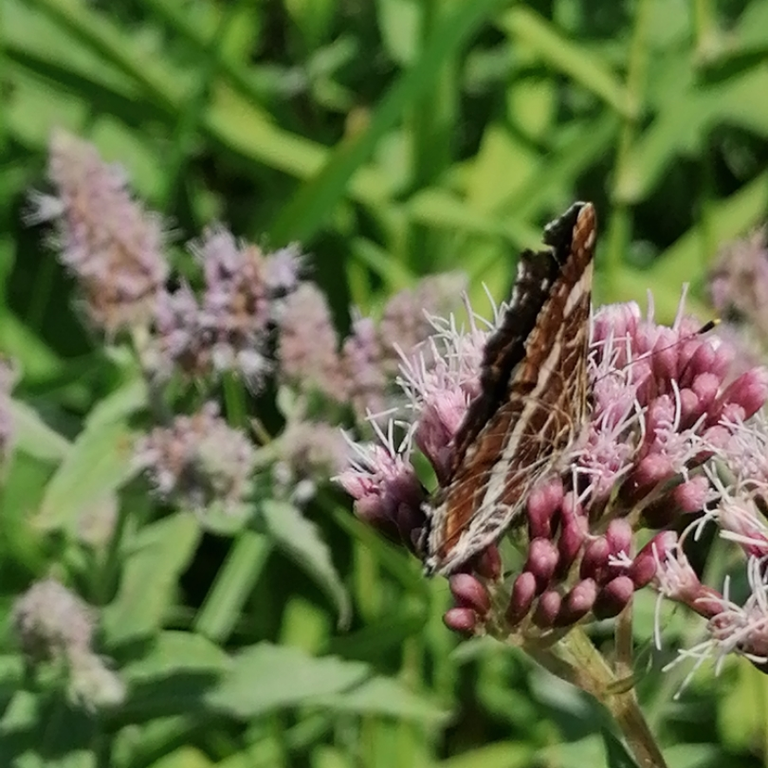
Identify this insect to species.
Araschnia levana
